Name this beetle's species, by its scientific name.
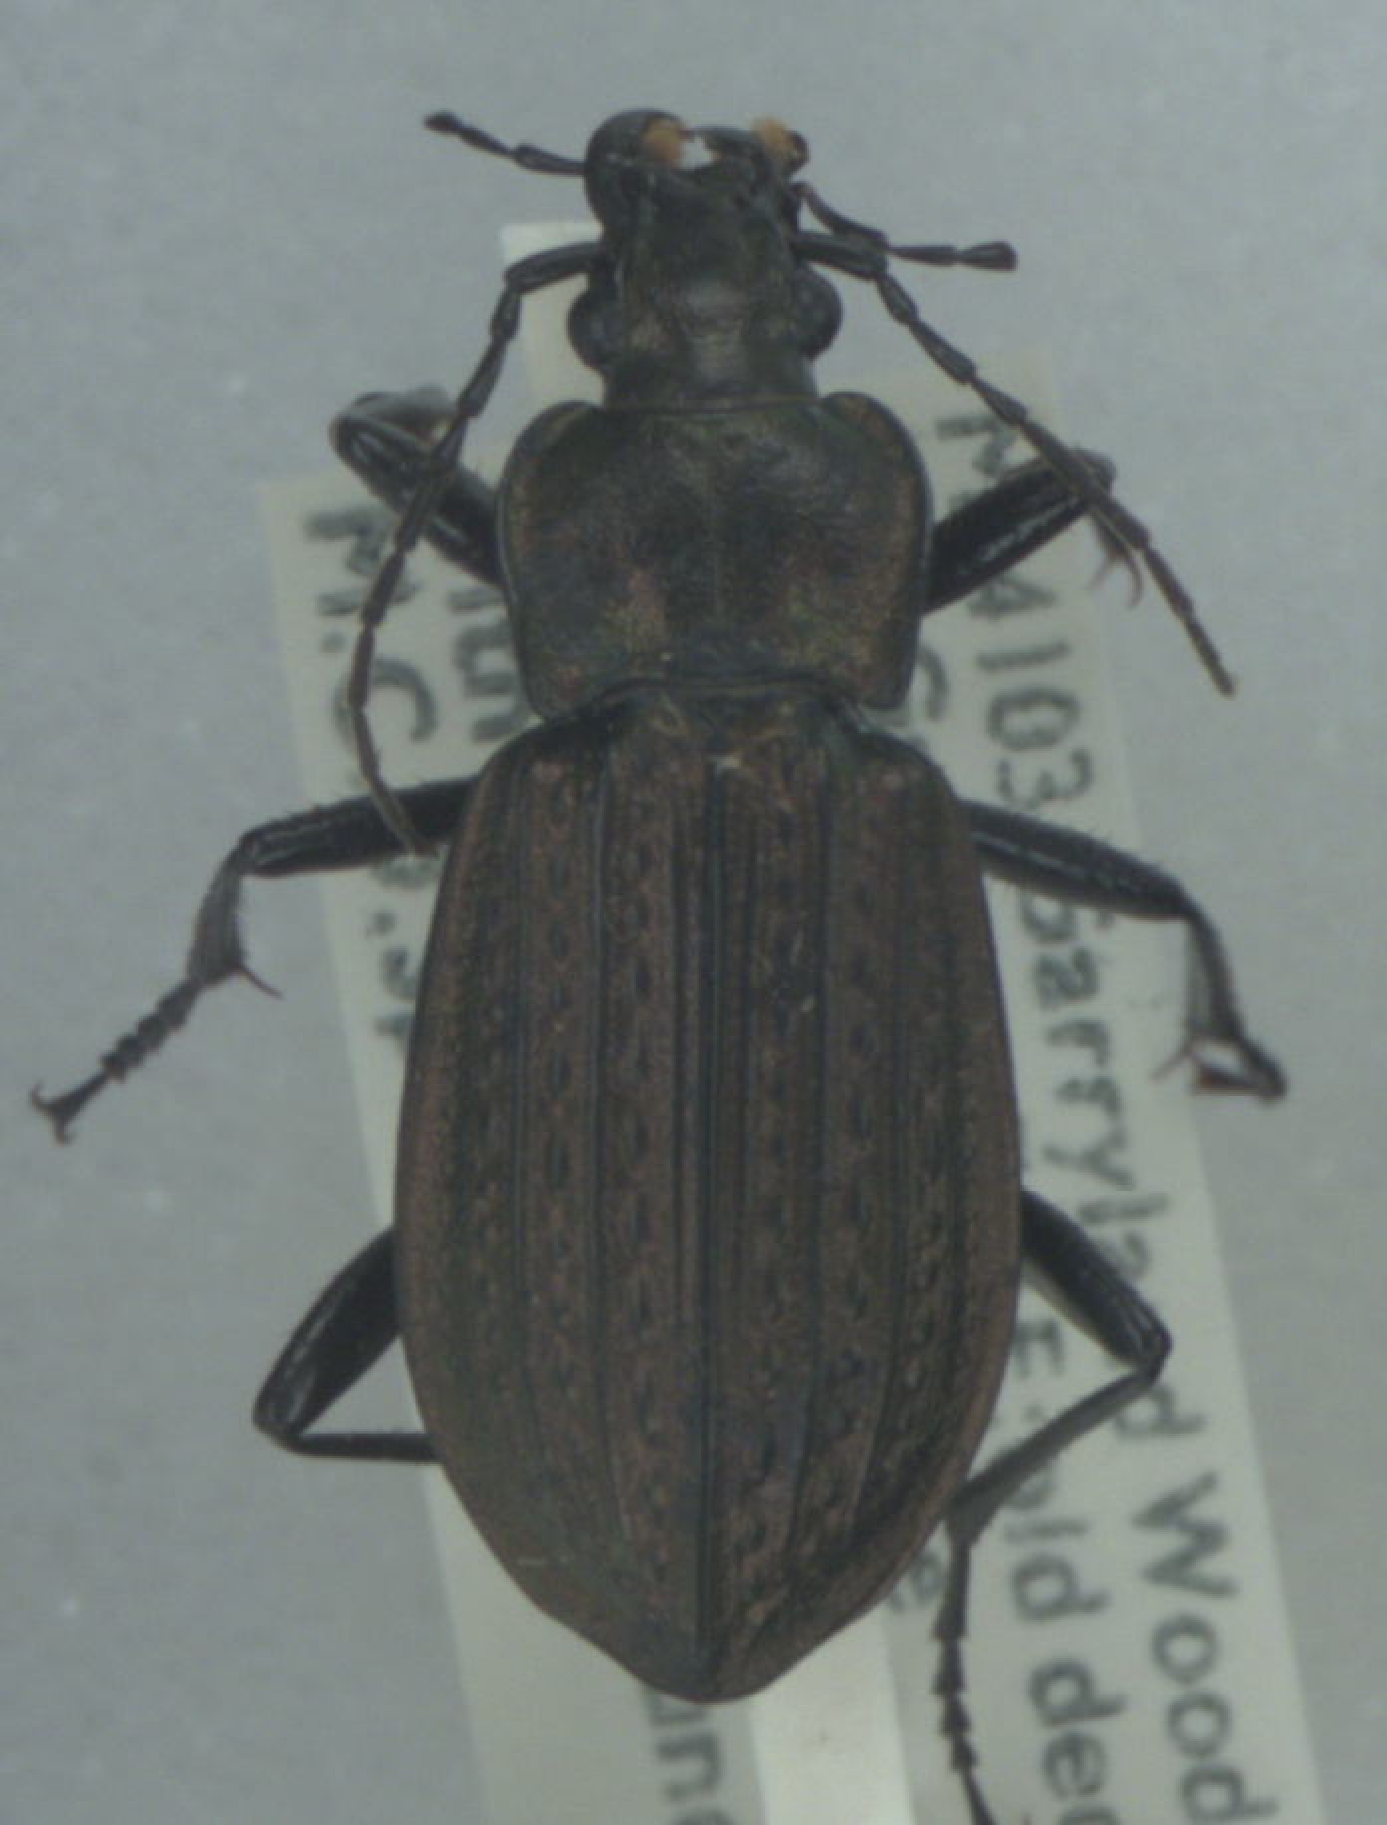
Carabus granulatus
